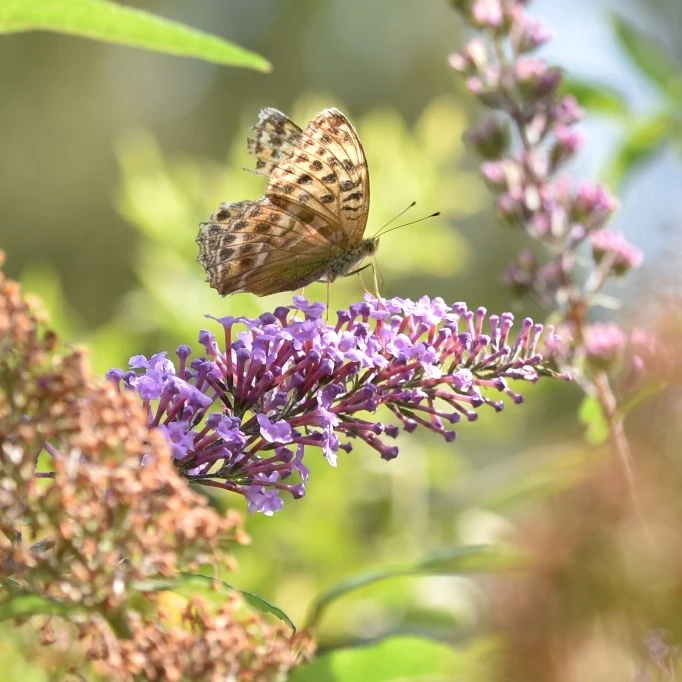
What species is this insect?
Argynnis paphia
